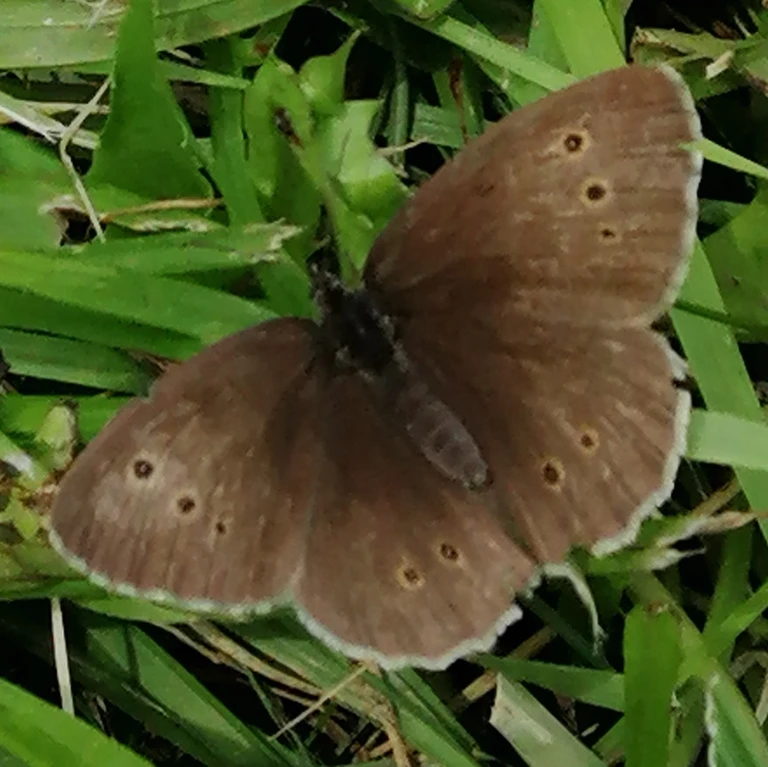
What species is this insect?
Aphantopus hyperantus
